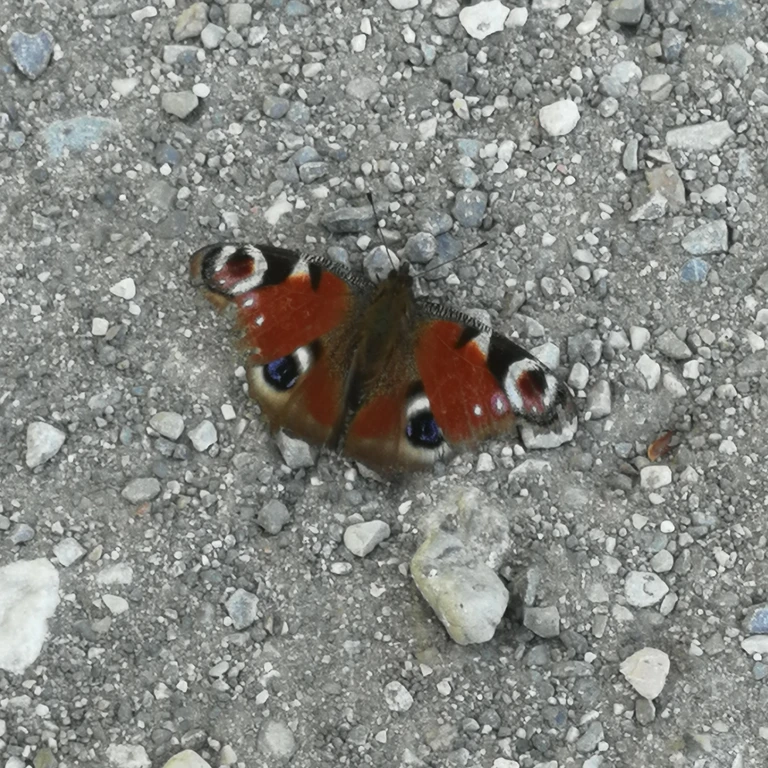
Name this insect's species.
Aglais io
